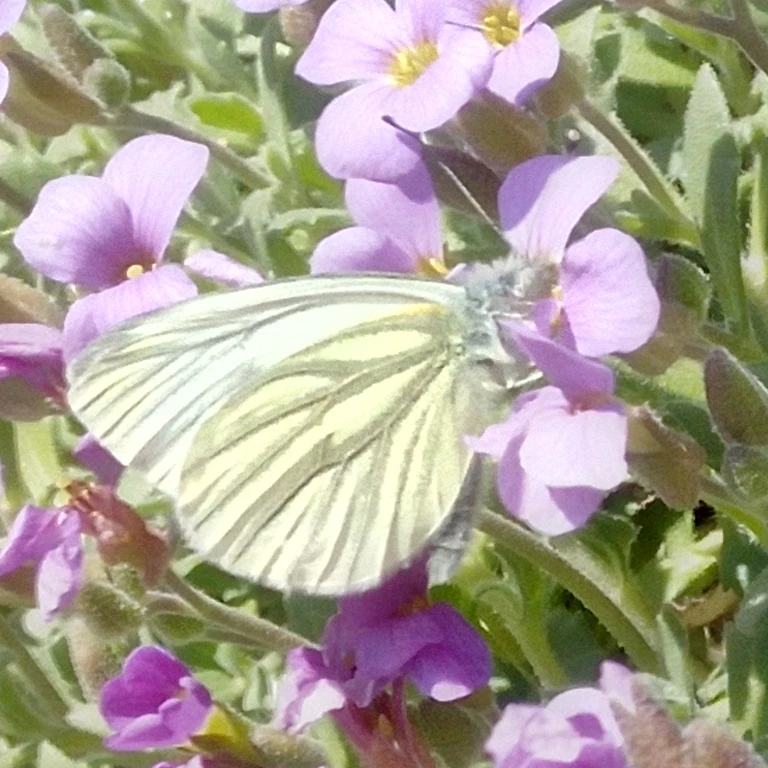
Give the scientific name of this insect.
Pieris napi
